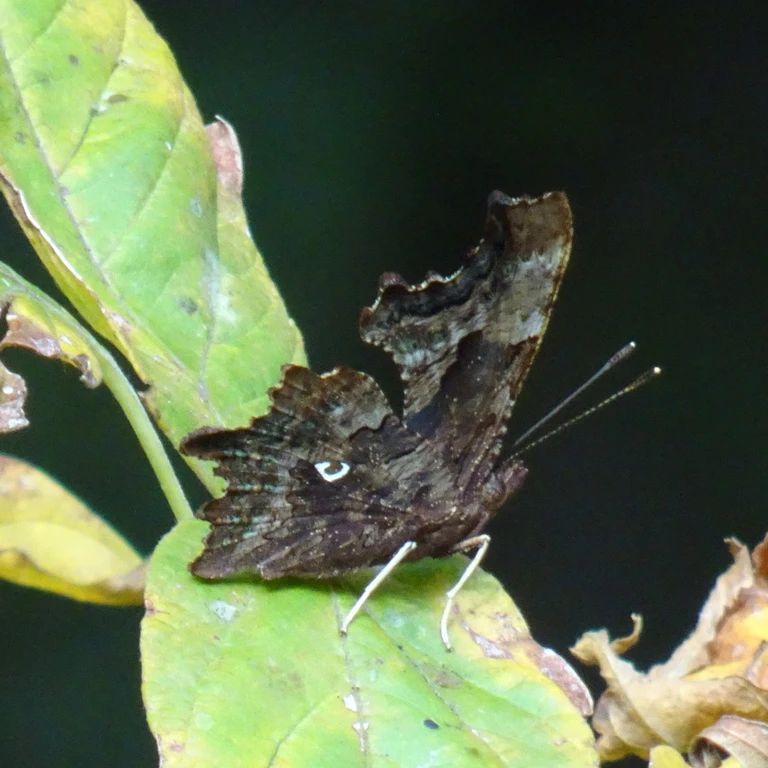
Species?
Polygonia c-album
